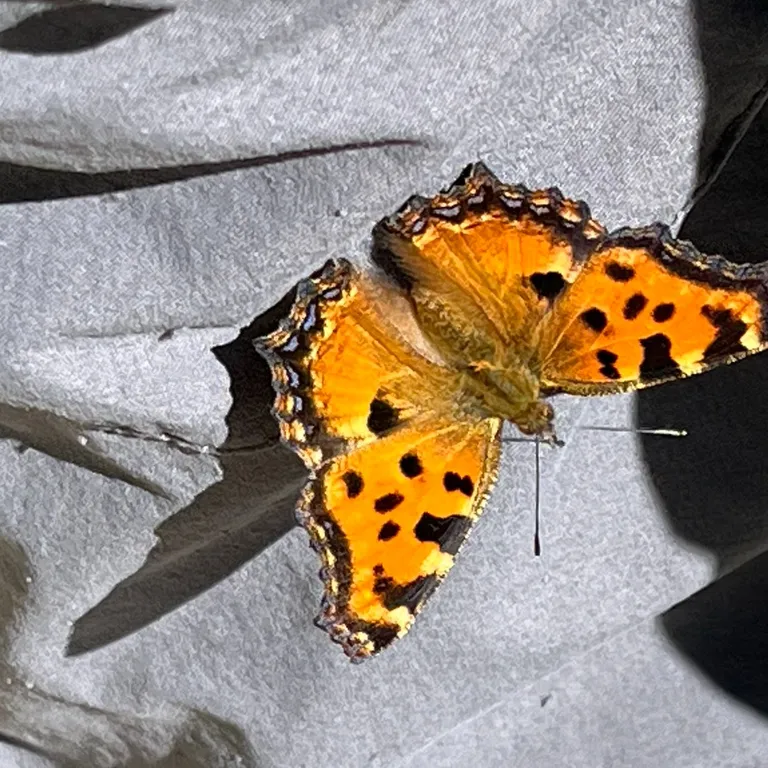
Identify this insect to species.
Nymphalis polychloros
